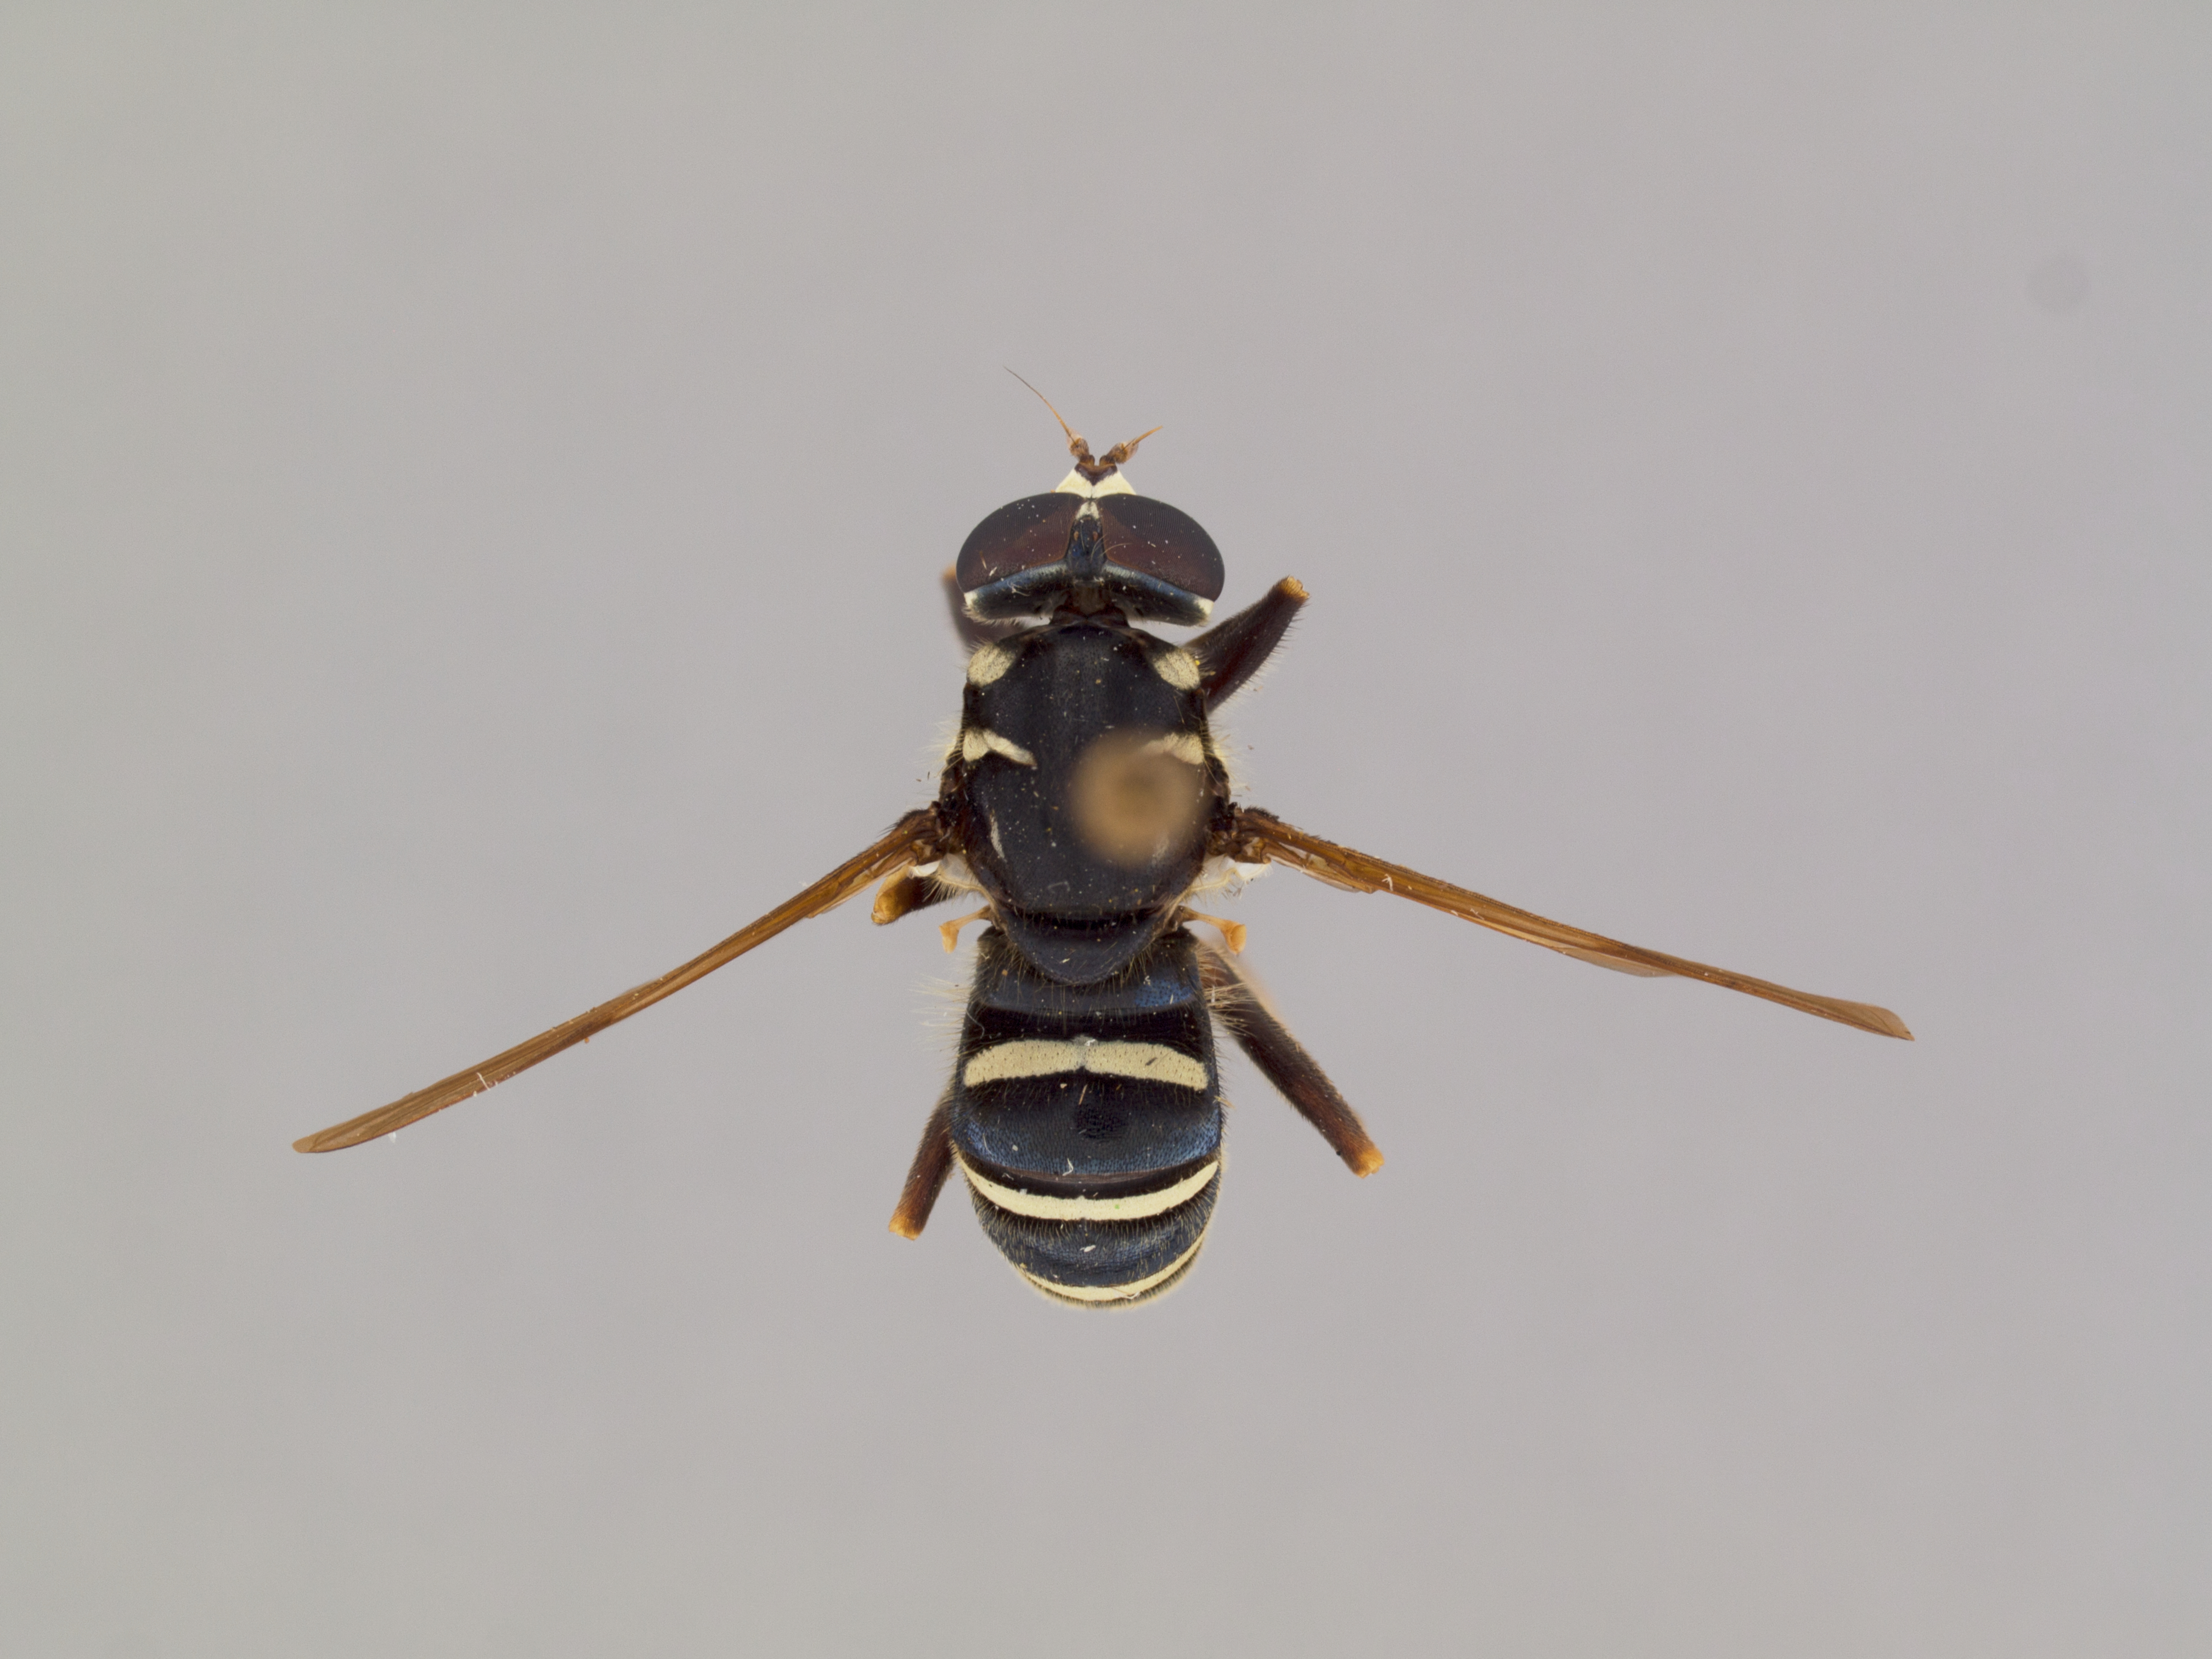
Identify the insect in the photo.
Temnostoma obscurum
